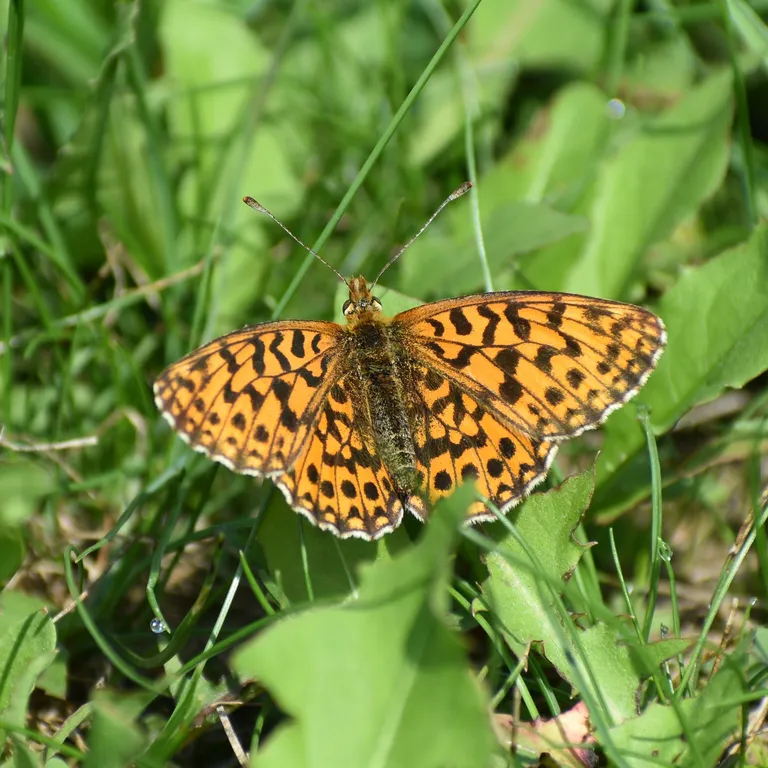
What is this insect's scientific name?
Boloria dia
